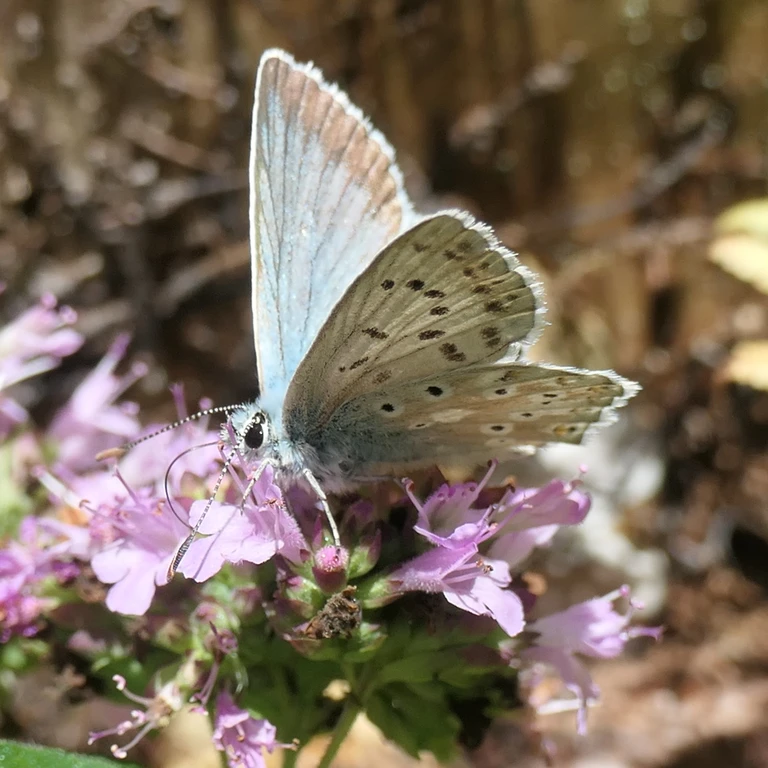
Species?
Lysandra coridon
